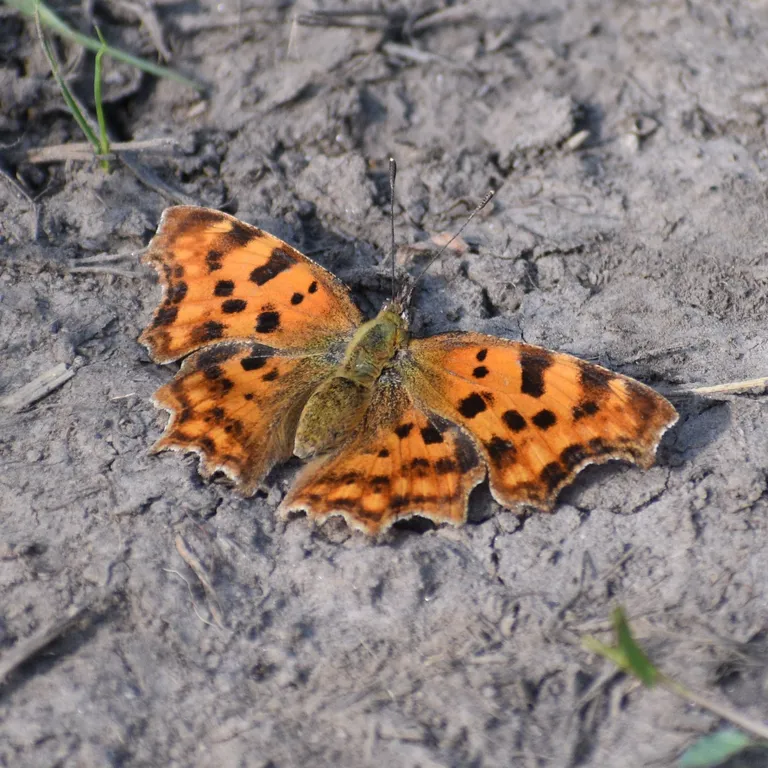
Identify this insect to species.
Polygonia c-album
